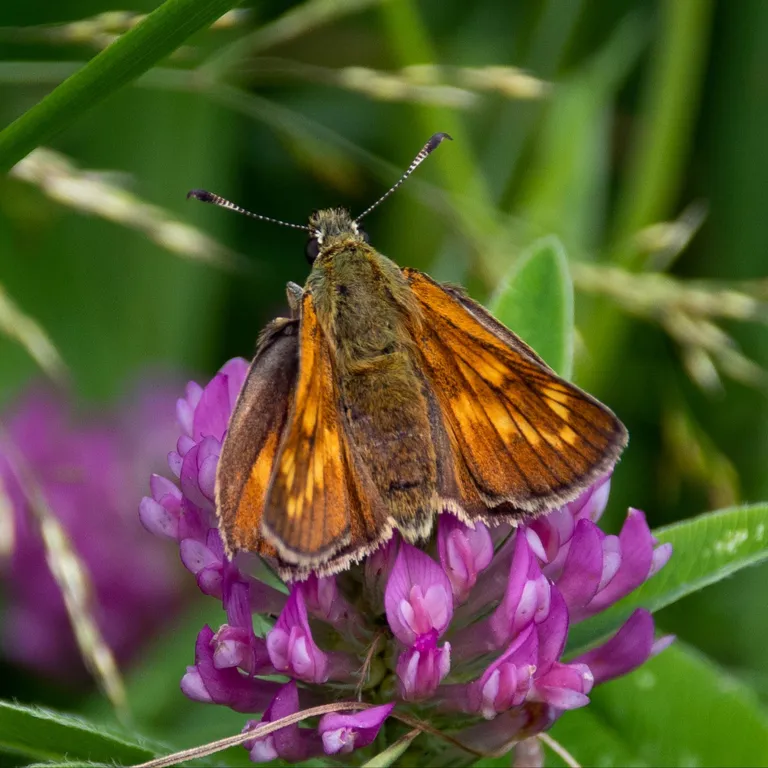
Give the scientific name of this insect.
Ochlodes sylvanus (also Ochlodes venata)
